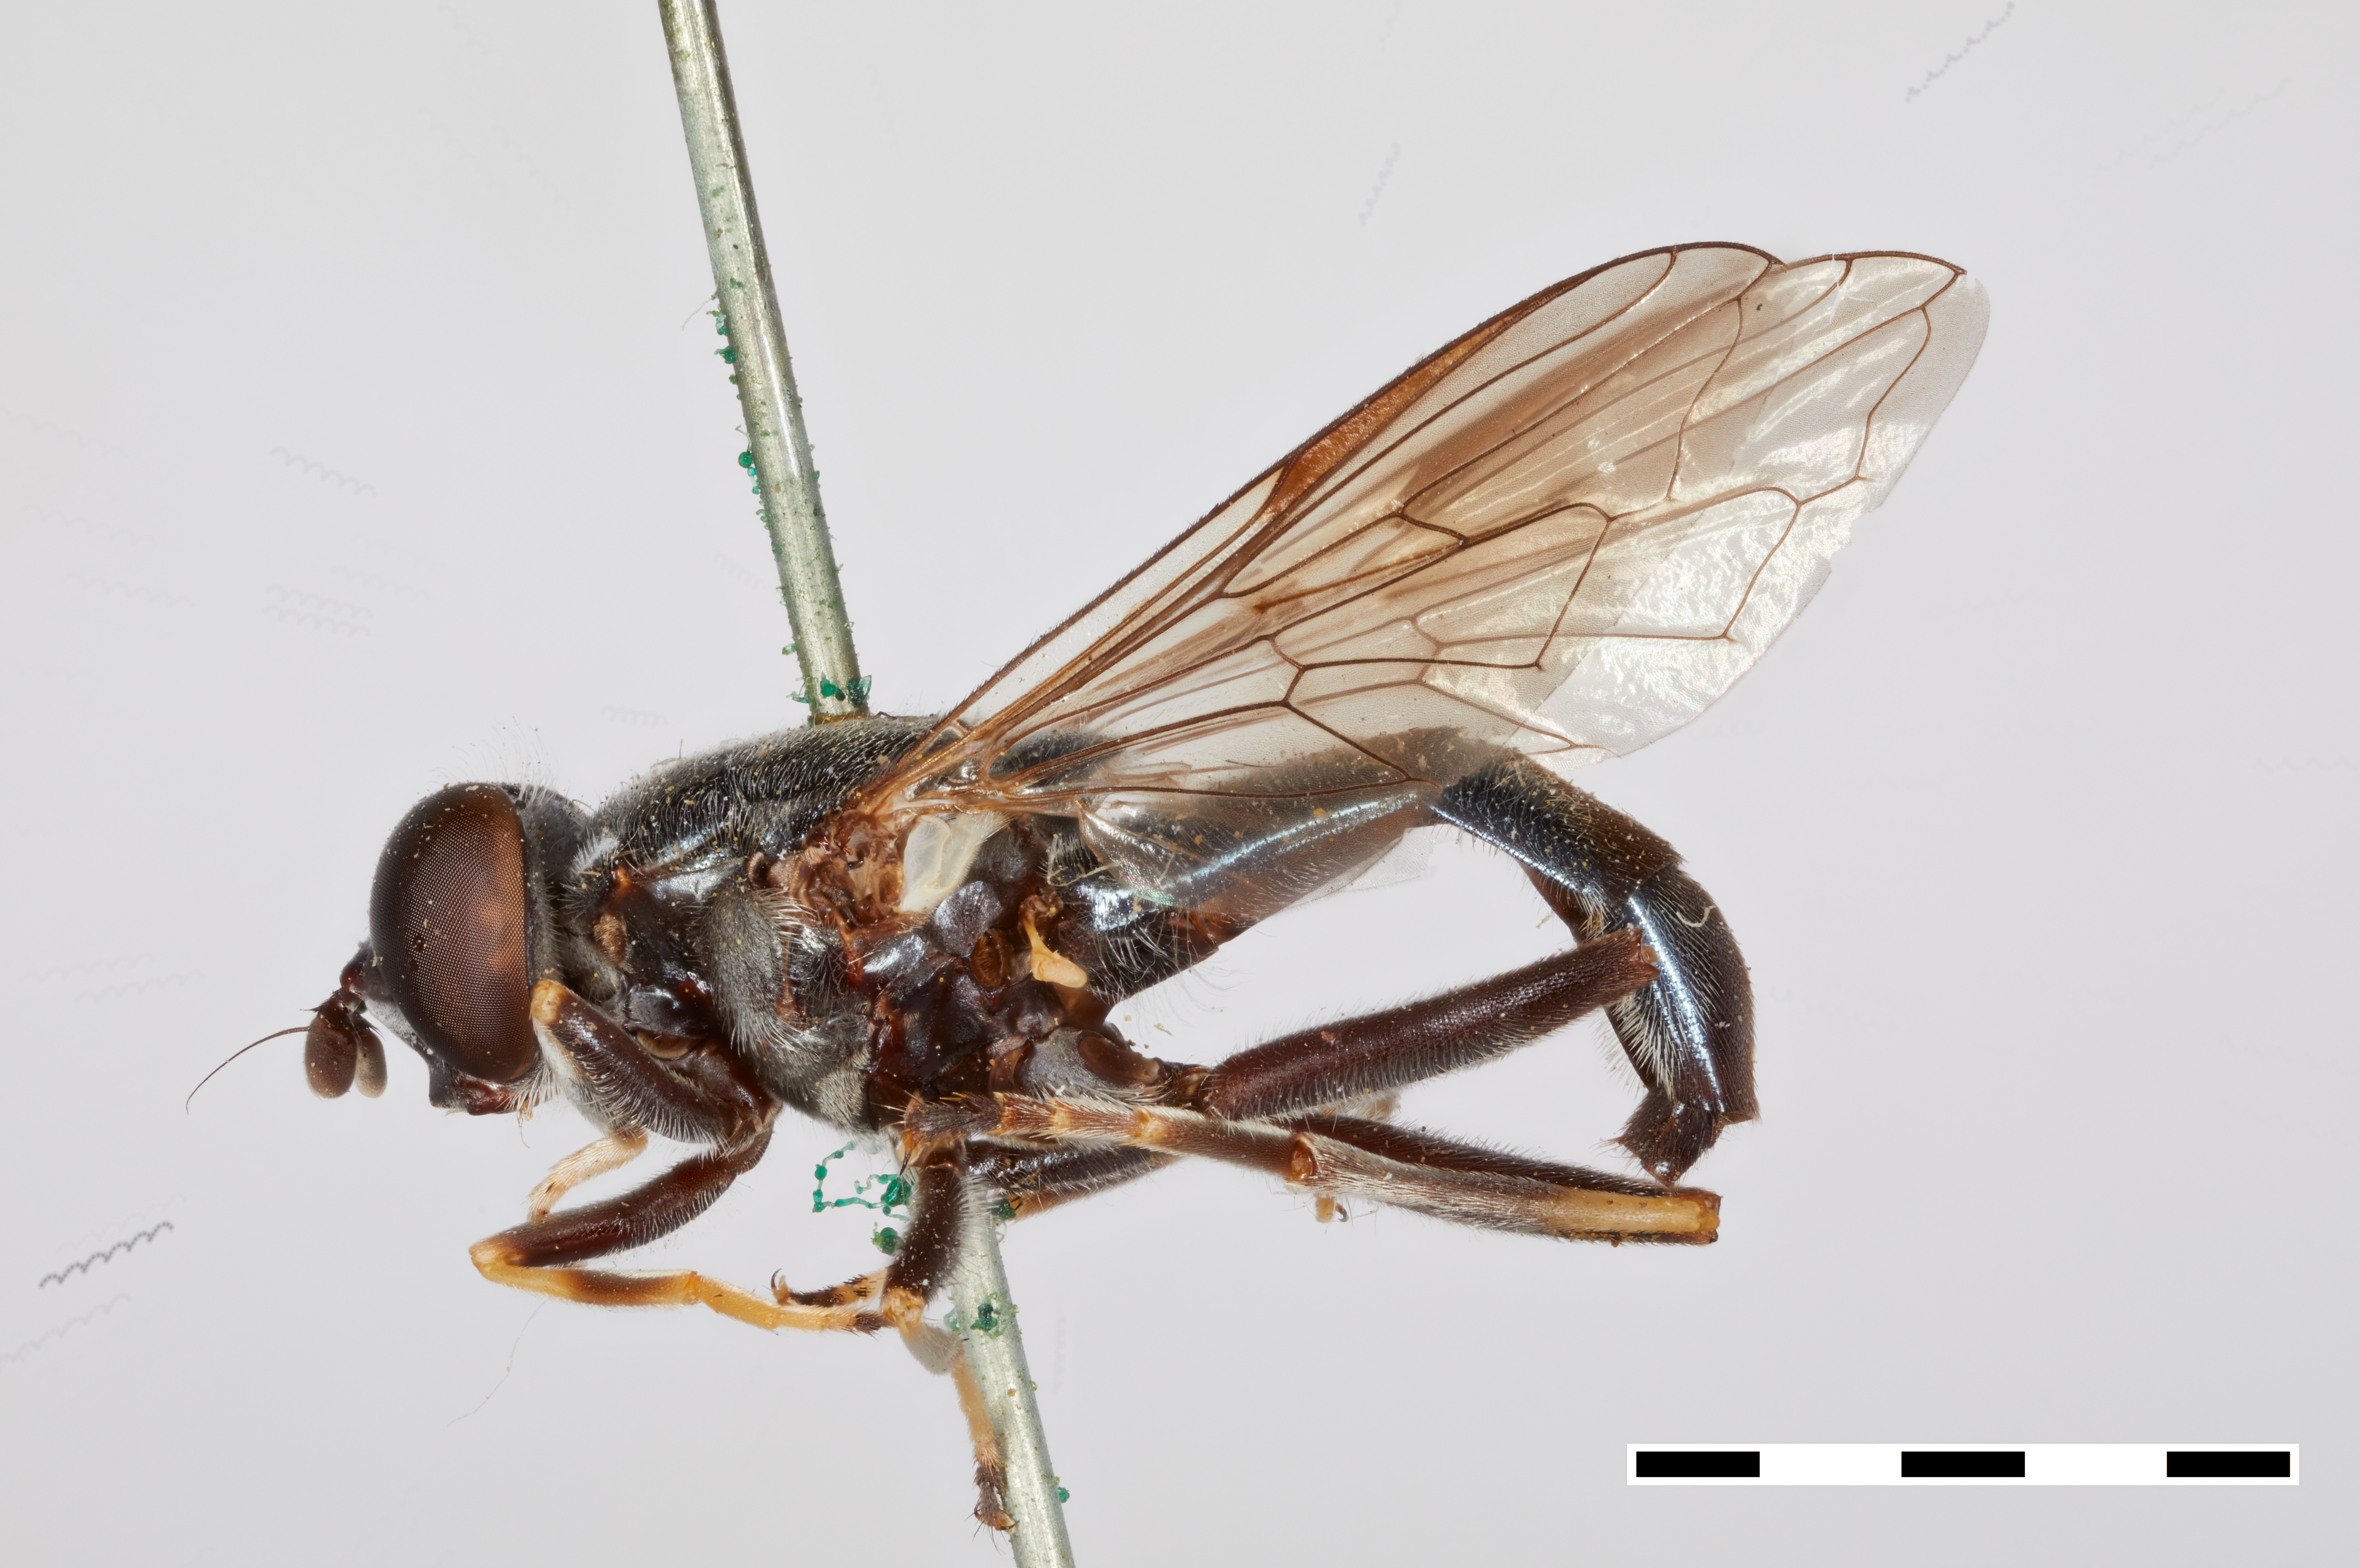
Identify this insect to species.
Xylota elongata
